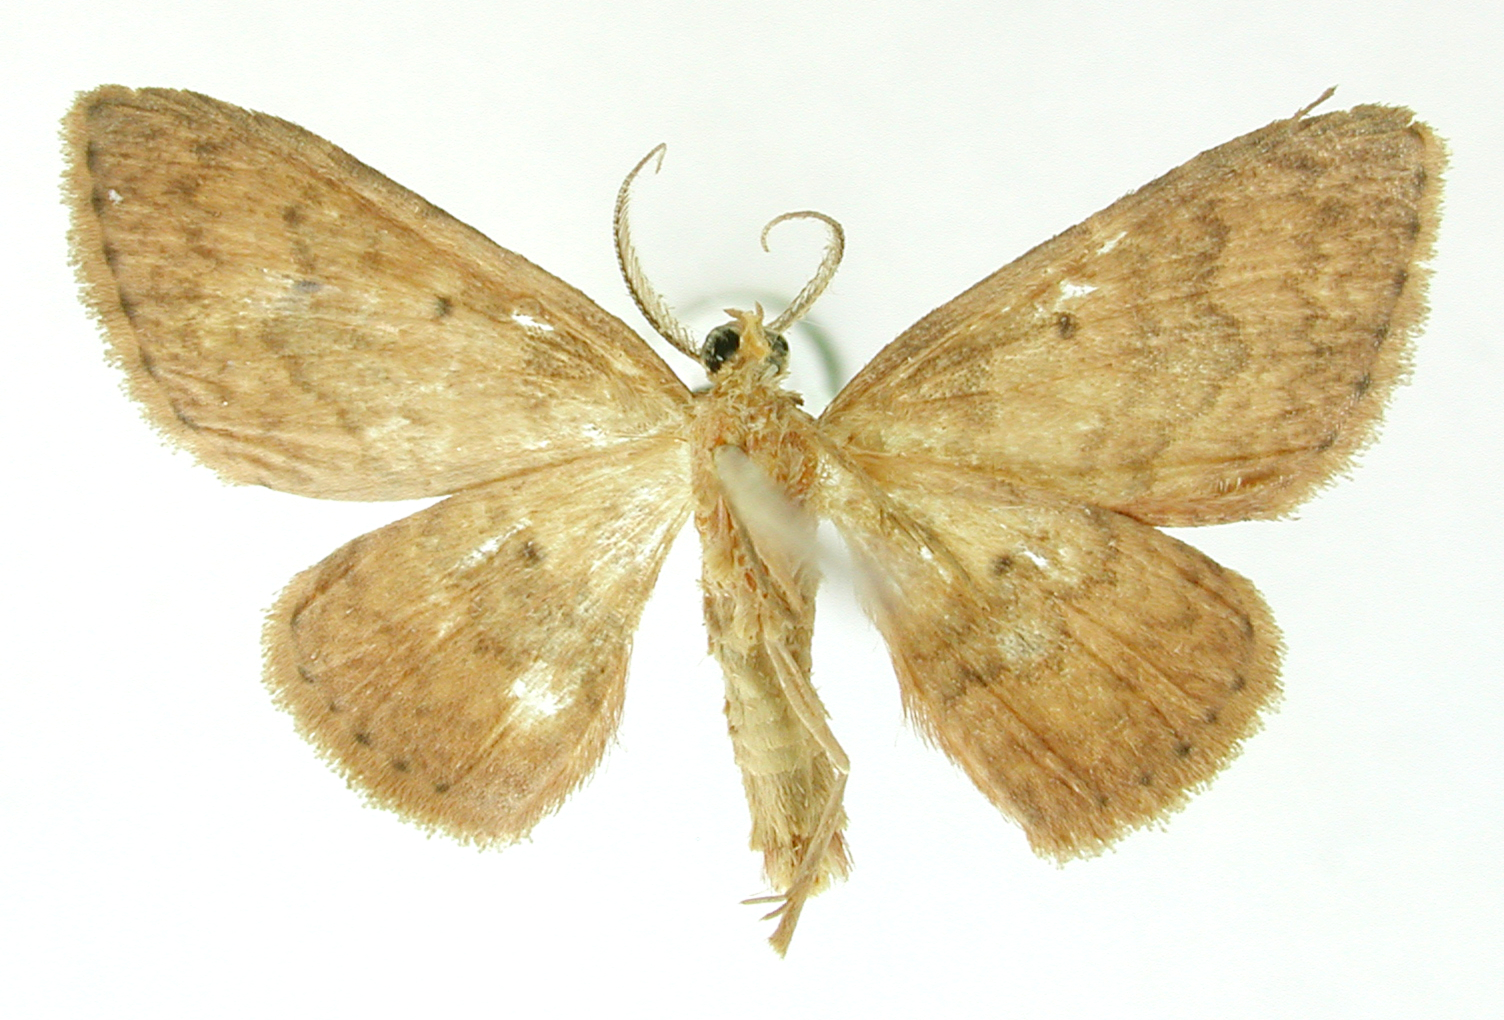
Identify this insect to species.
Cambogia deleta
